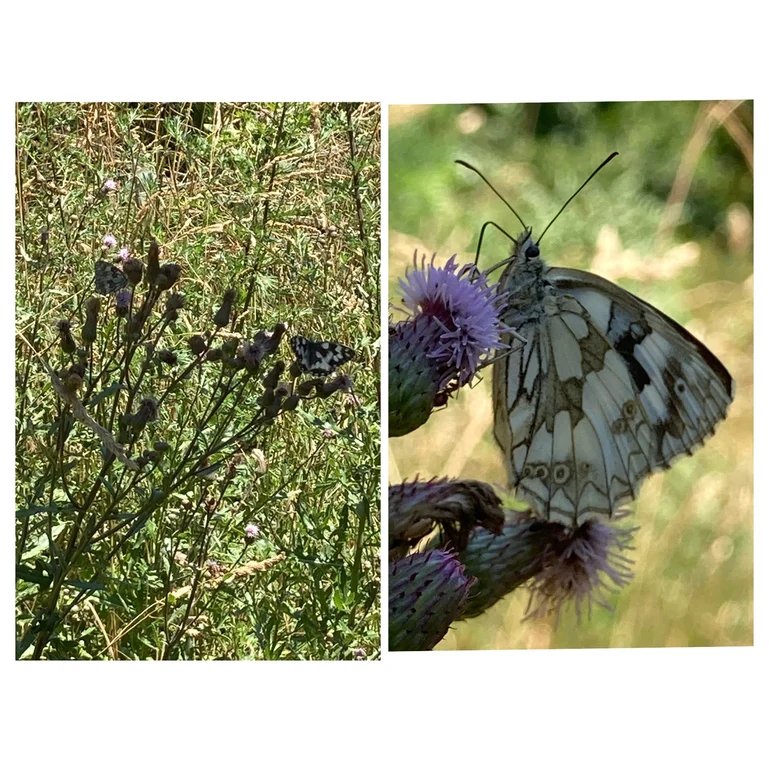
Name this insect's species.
Melanargia galathea
